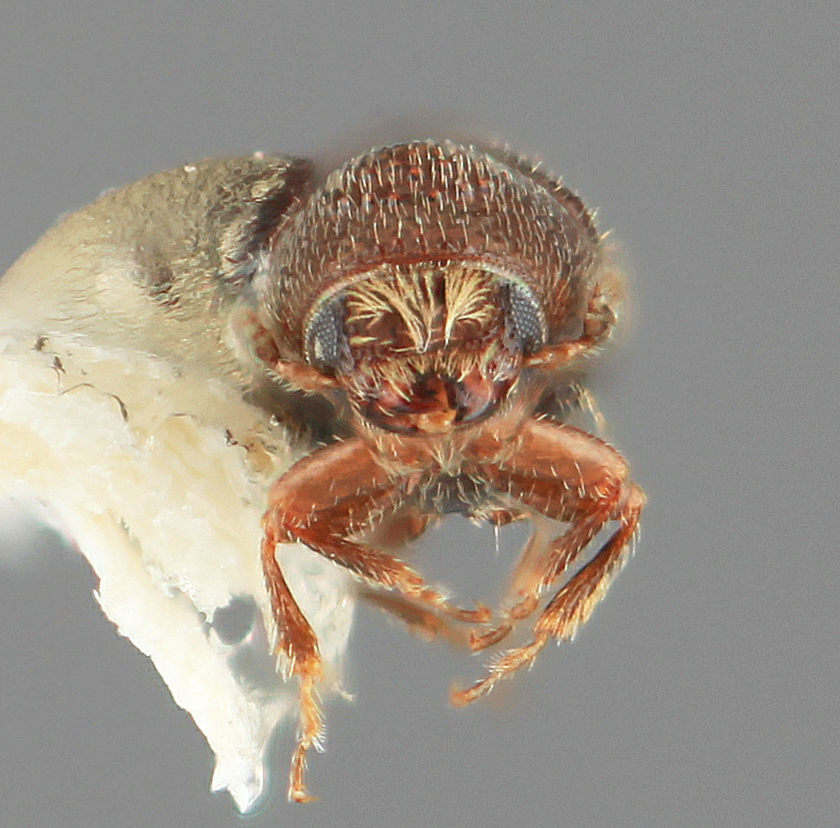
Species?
Pityophthorus dolus
